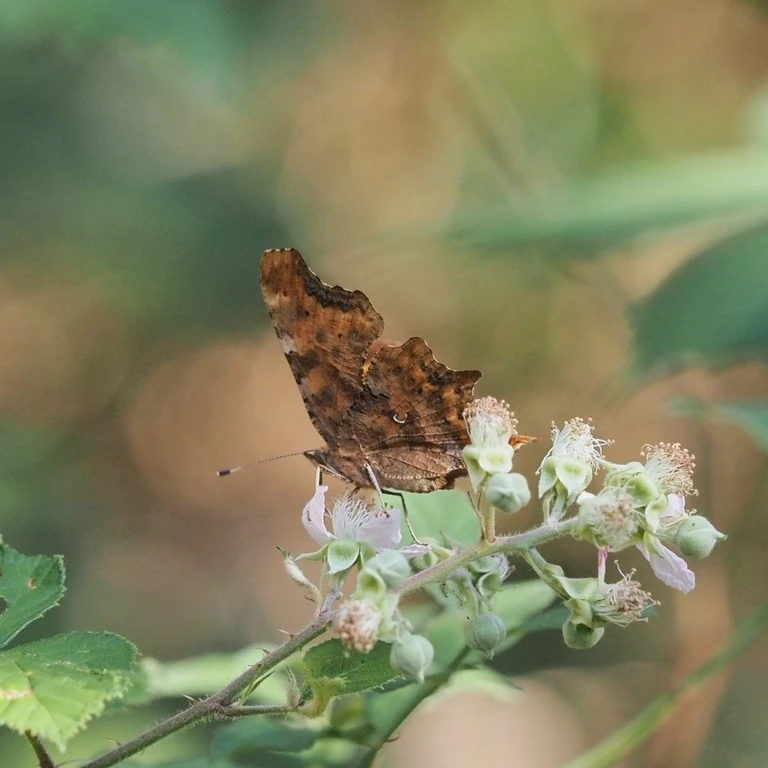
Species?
Polygonia c-album
